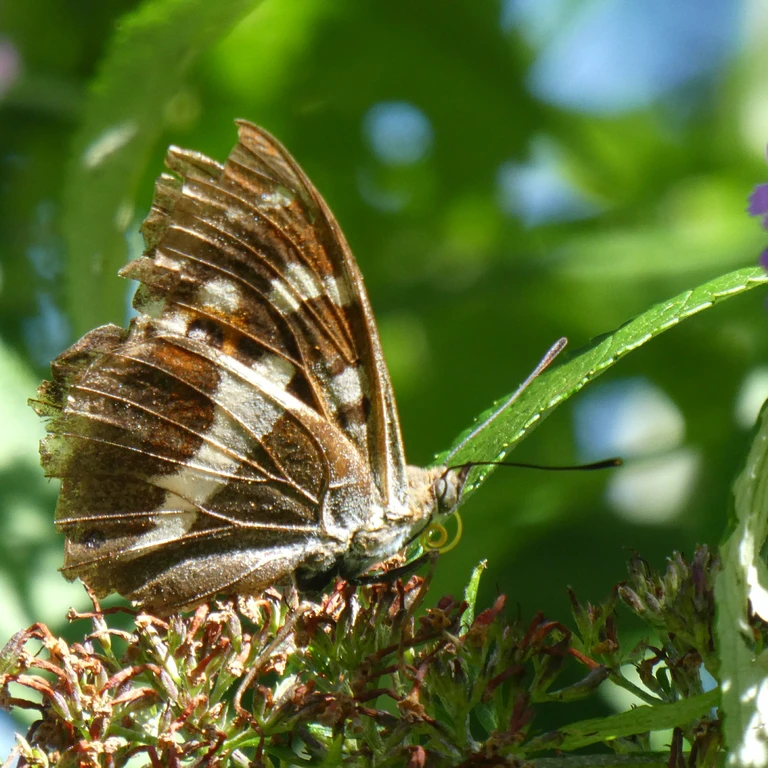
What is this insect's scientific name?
Apatura iris
